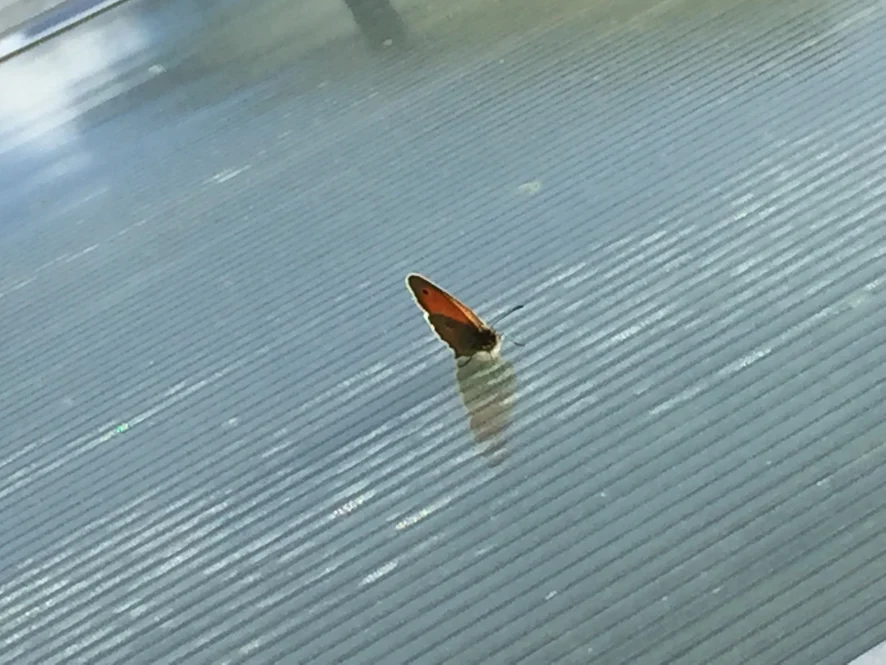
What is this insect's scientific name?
Coenonympha pamphilus
